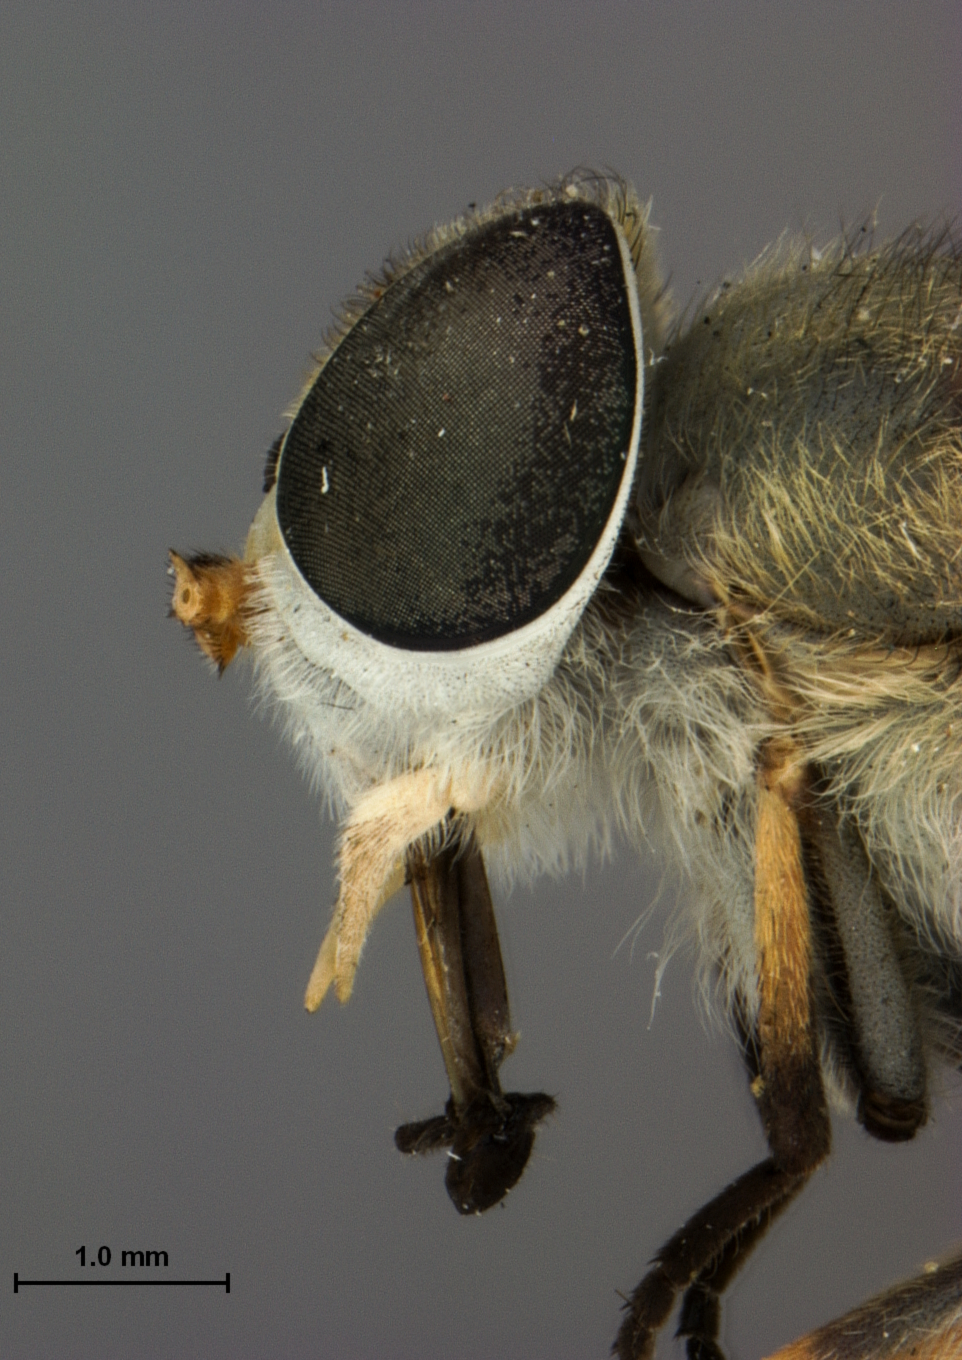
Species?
Tabanus bishoppi
